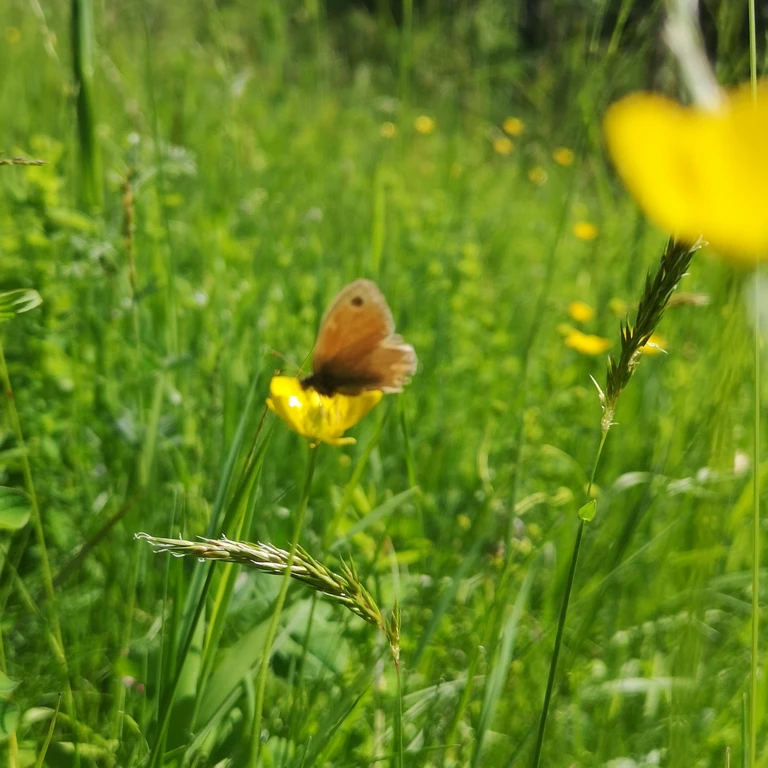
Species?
Coenonympha pamphilus
